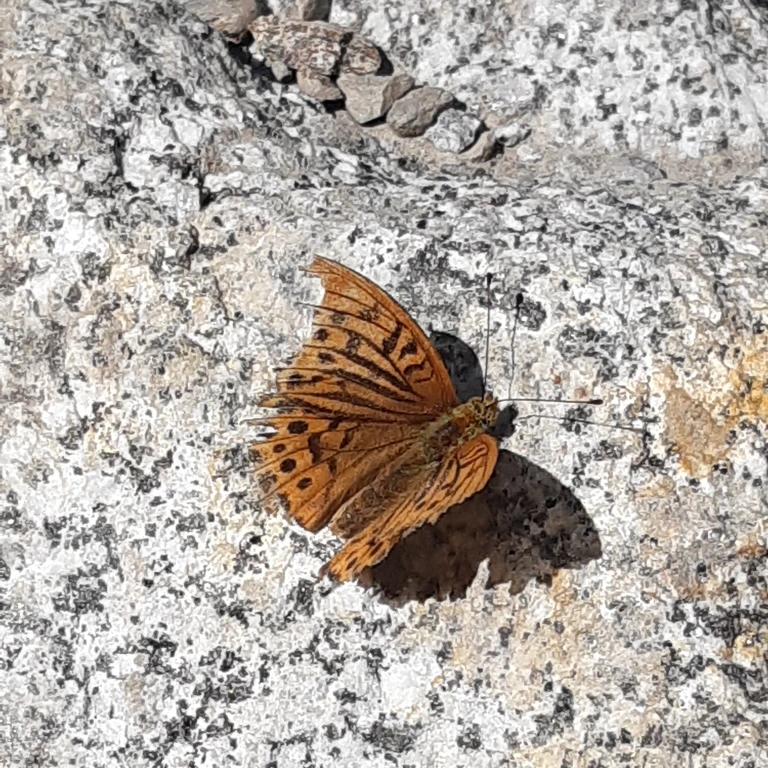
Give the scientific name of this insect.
Argynnis paphia
